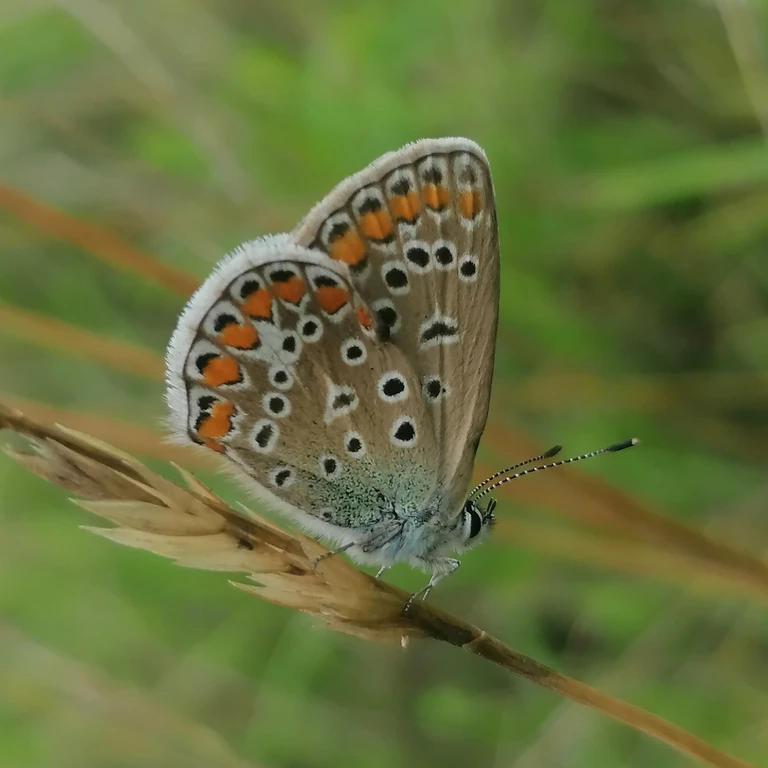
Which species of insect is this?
Polyommatus icarus
